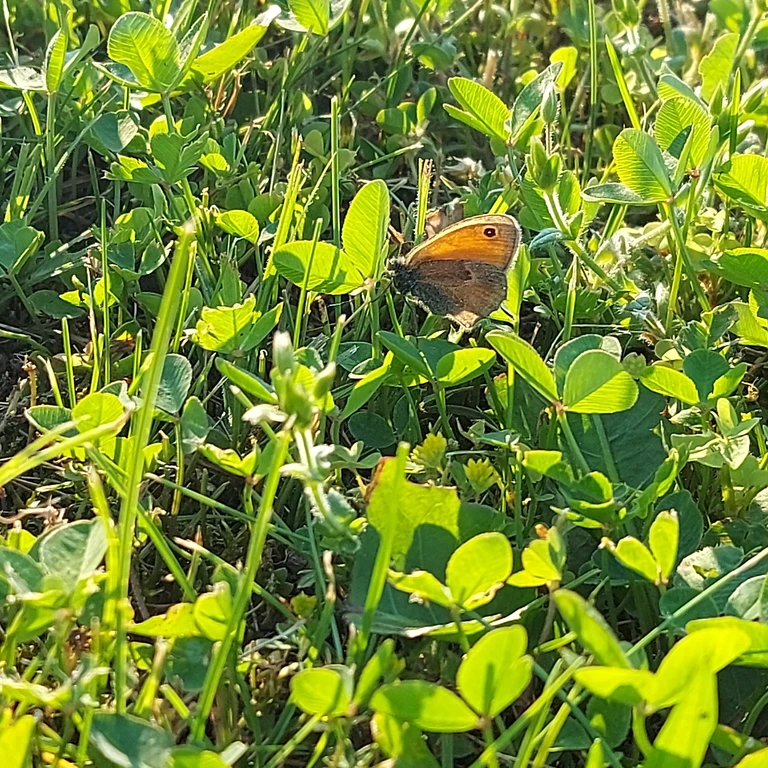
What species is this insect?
Coenonympha pamphilus
